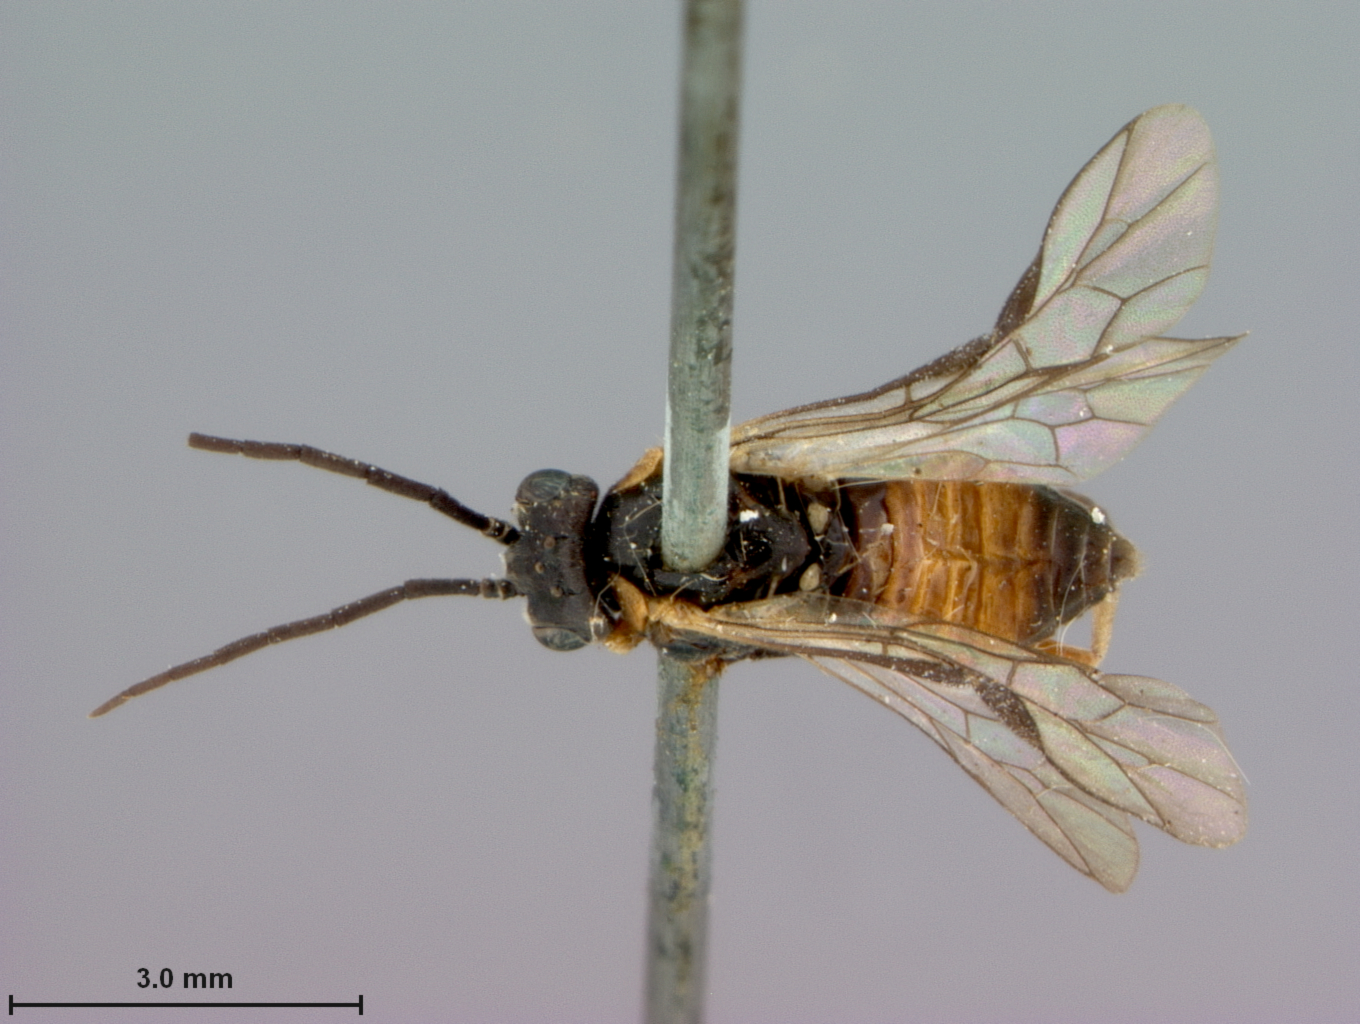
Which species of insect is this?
Pristiphora dyari
